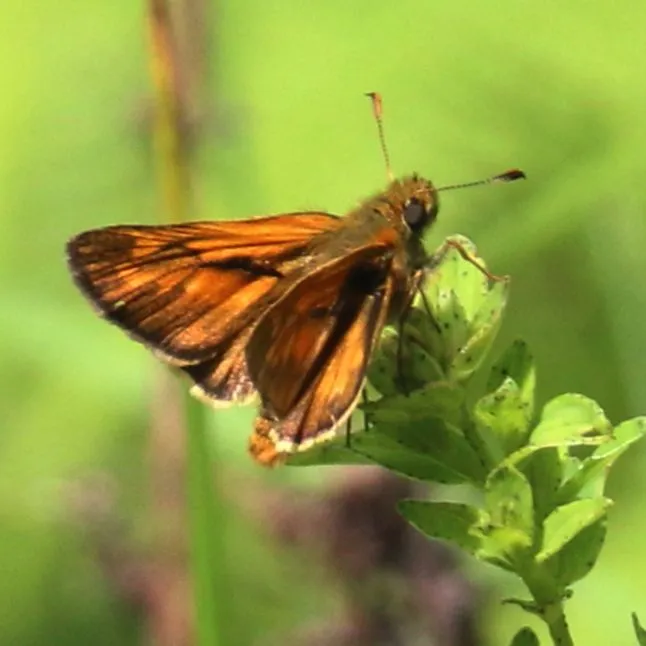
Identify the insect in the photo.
Ochlodes sylvanus (also Ochlodes venata)
